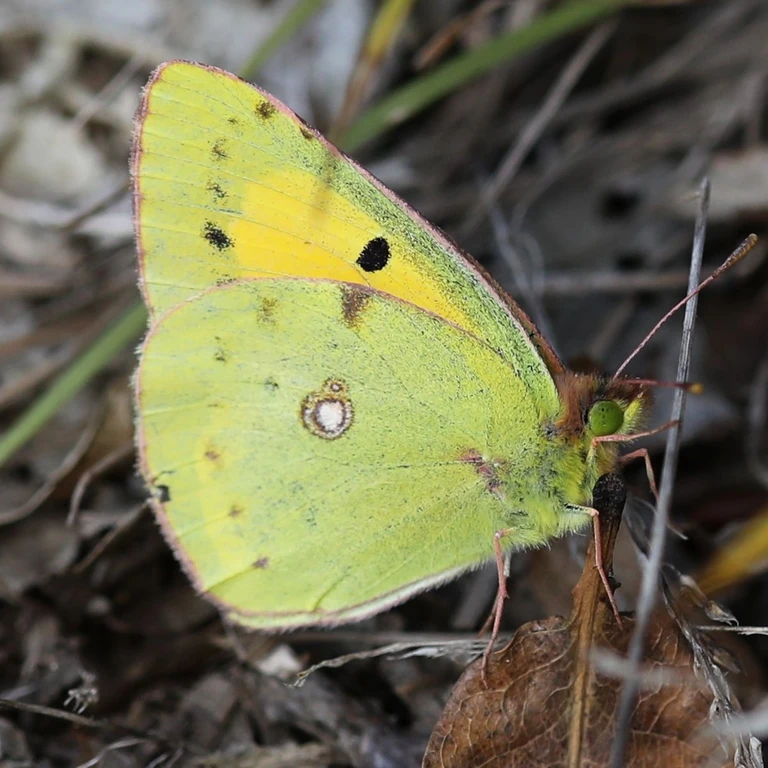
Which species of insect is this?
Colias croceus
